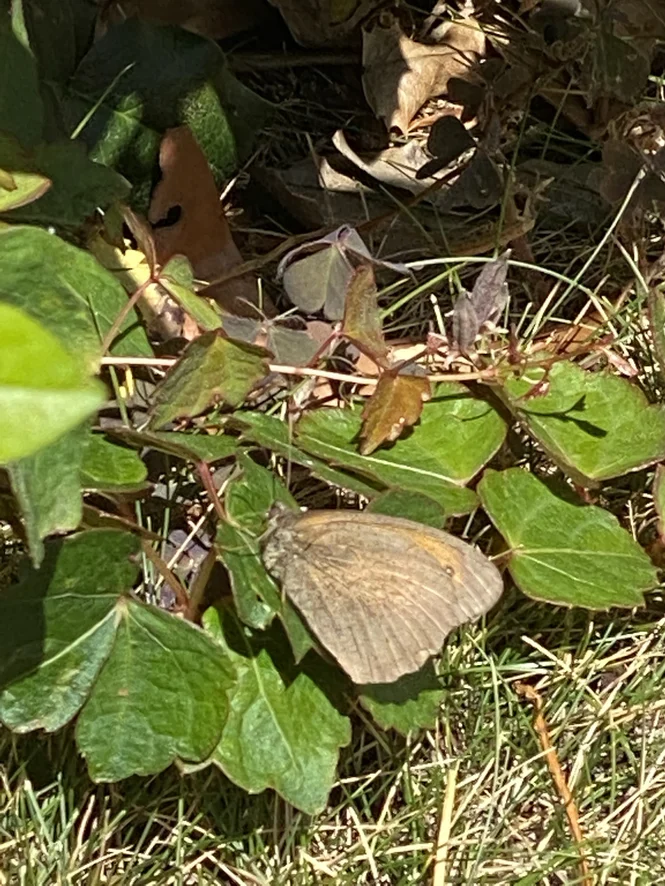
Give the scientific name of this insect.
Maniola jurtina
